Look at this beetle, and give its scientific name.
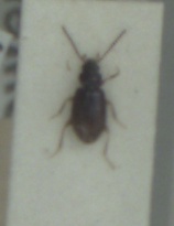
Tachys bistriatus
